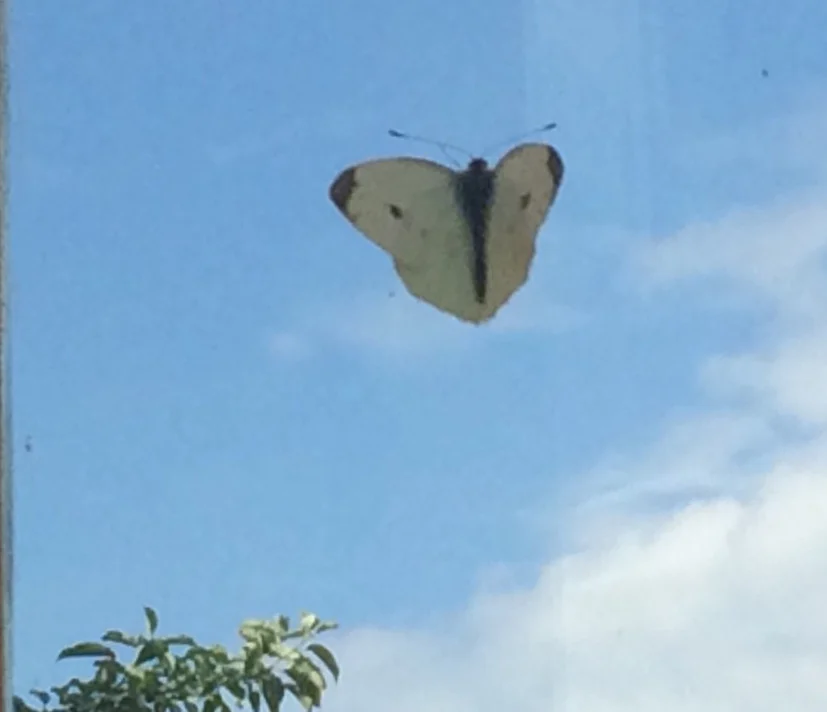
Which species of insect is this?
Pieris rapae
